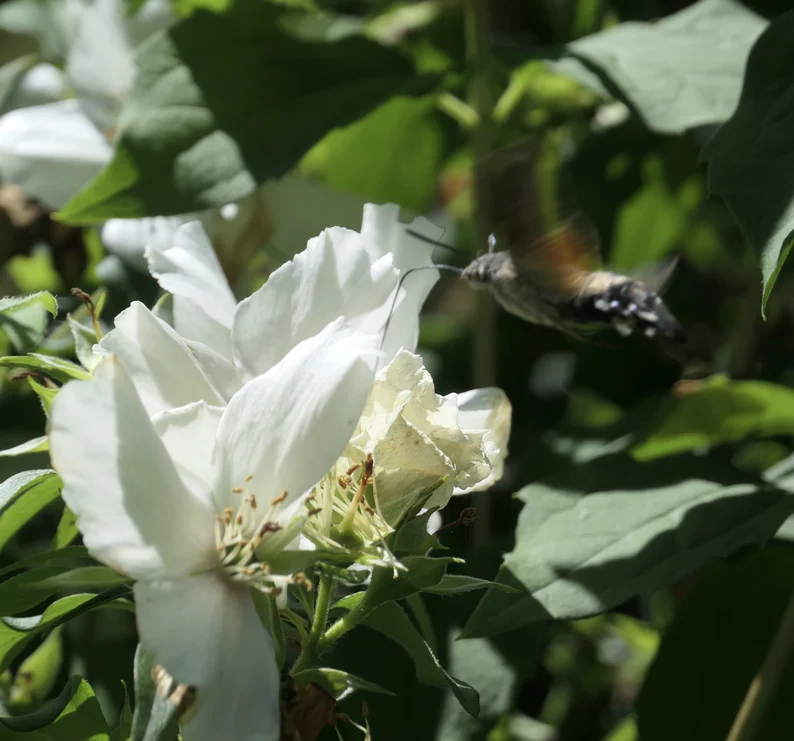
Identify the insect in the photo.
Macroglossum stellatarum
